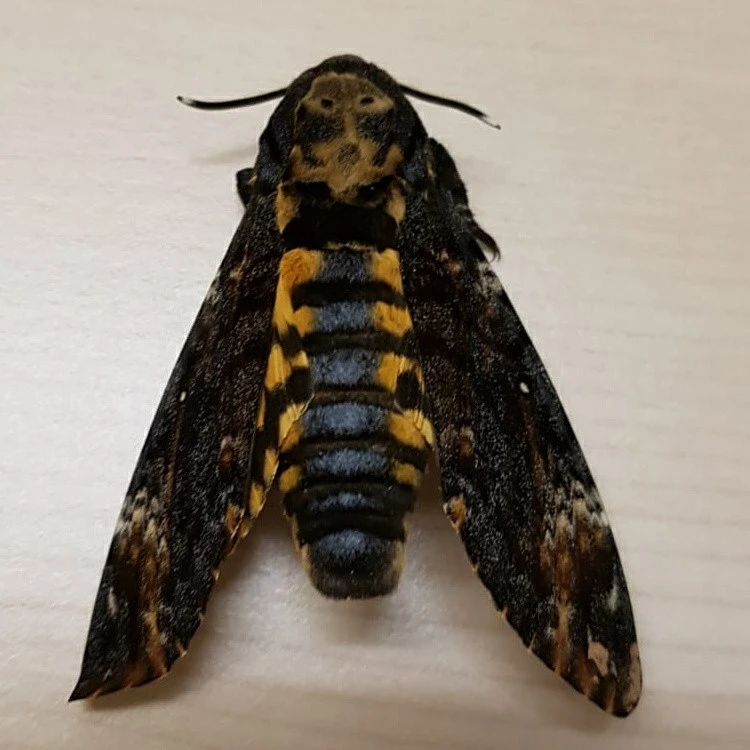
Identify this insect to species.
Acherontia atropos
